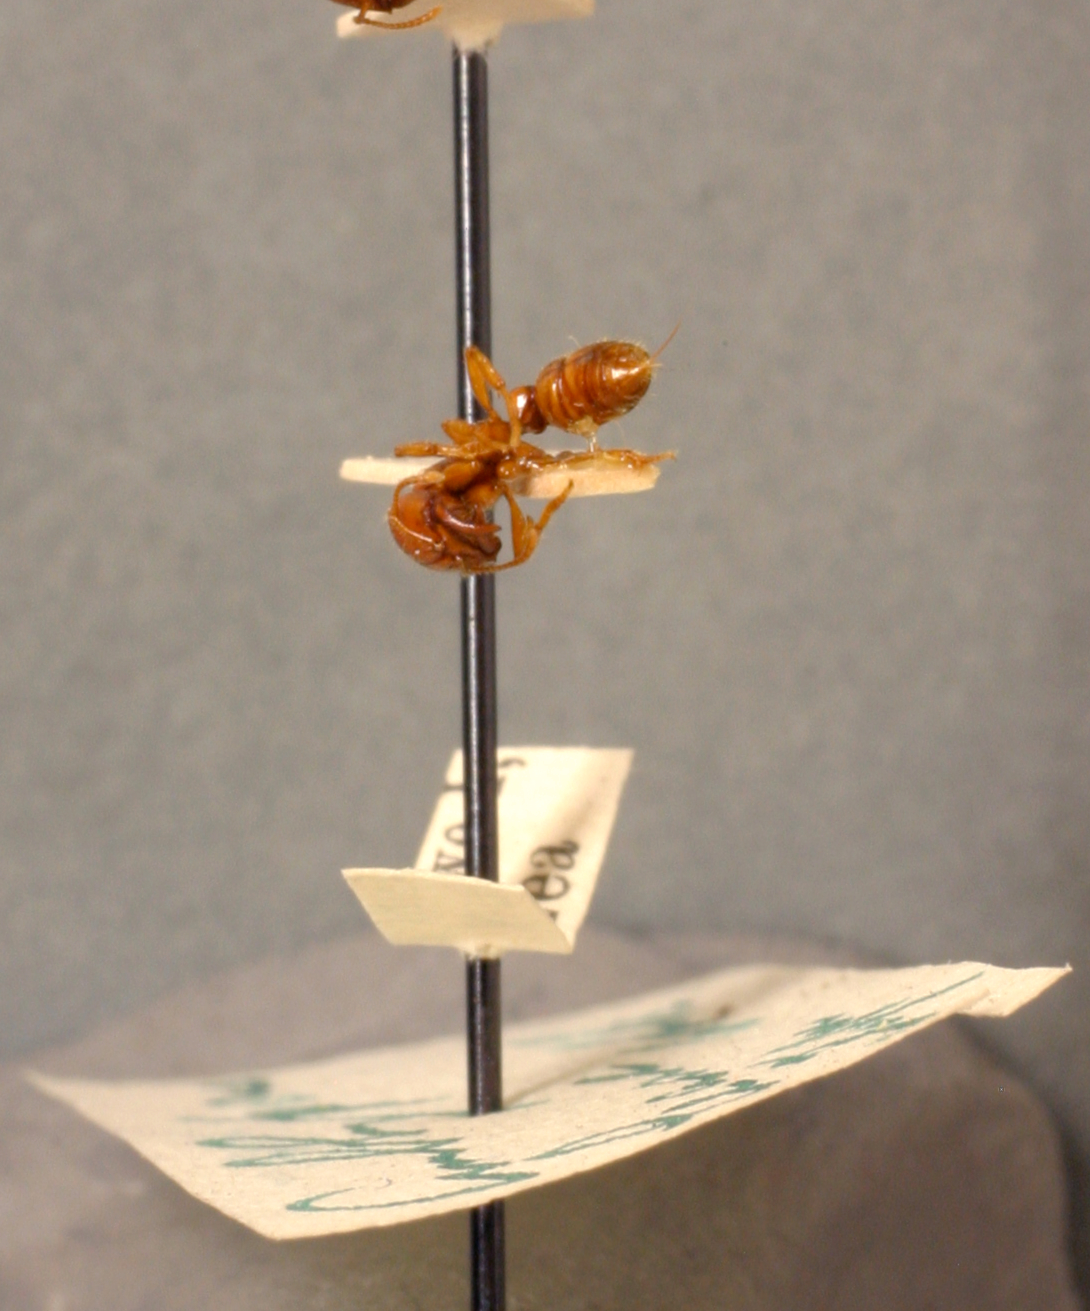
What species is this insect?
Amblyopone leae
